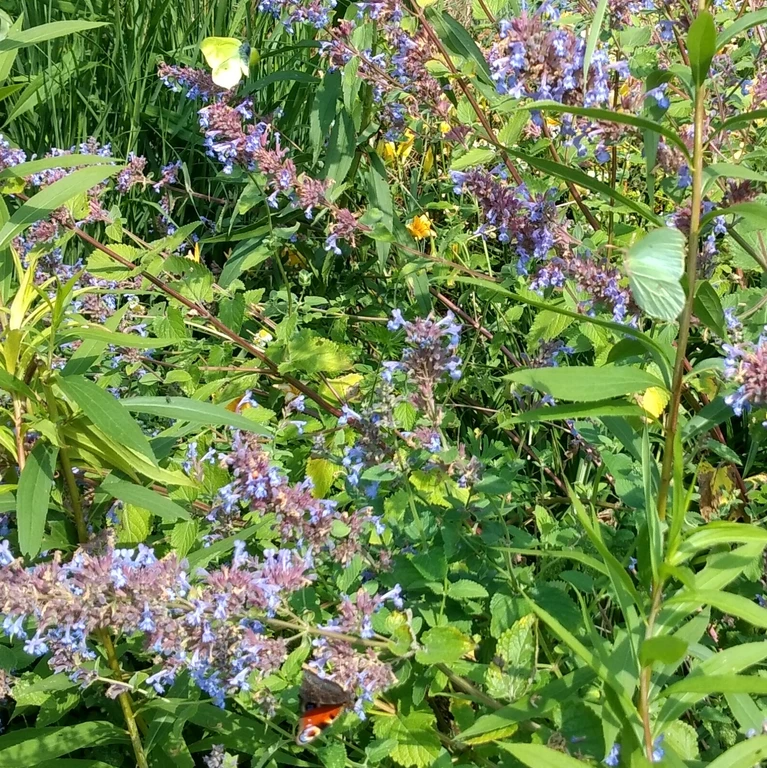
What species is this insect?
Gonepteryx rhamni
